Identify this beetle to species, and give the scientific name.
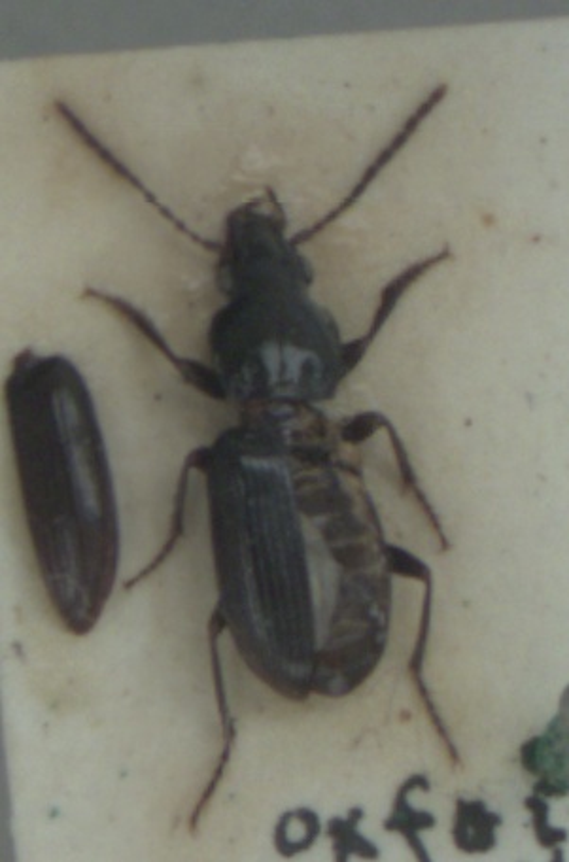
Pterostichus minor
